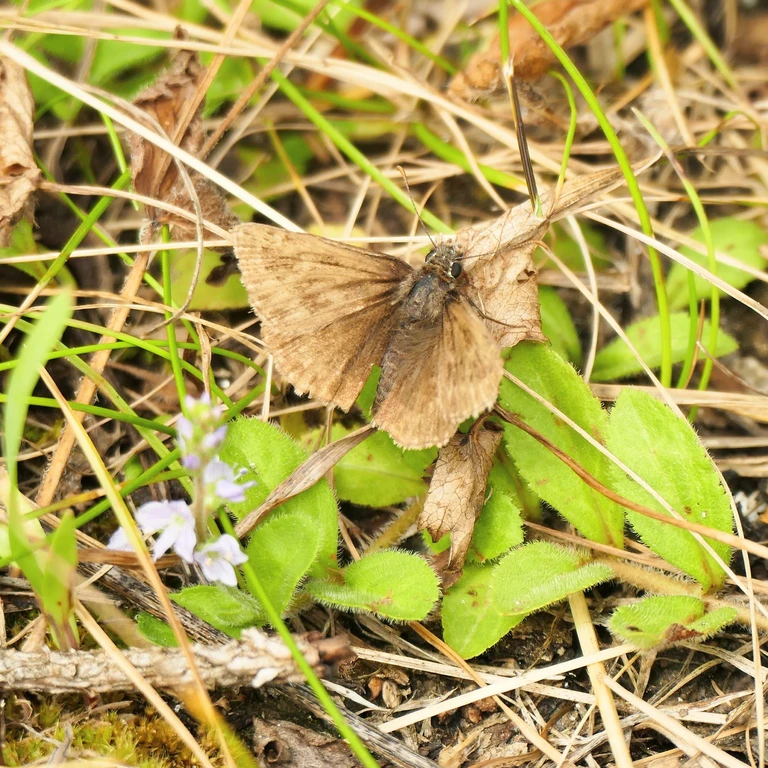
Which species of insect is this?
Erynnis tages
